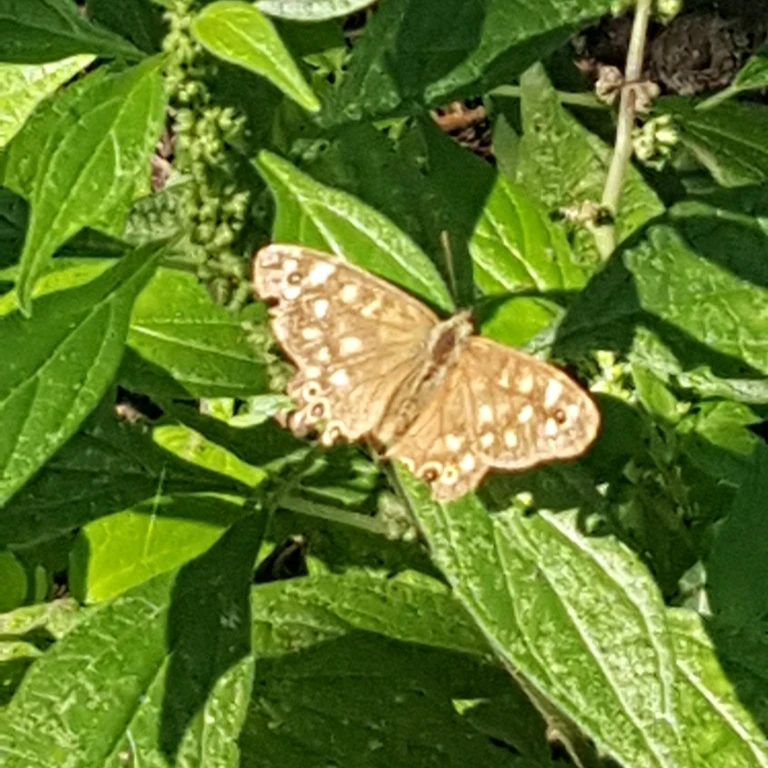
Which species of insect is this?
Pararge aegeria
